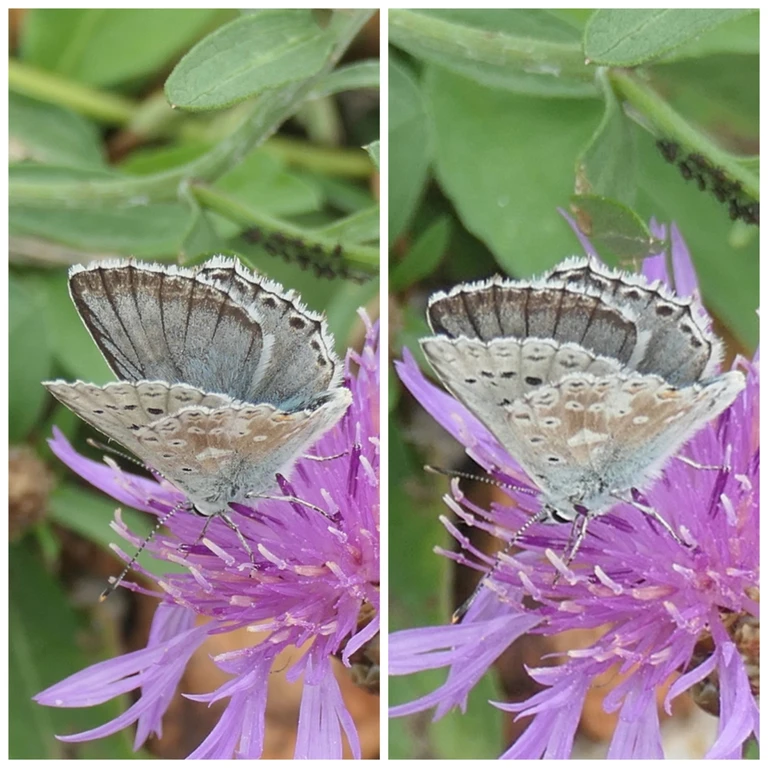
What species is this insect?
Lysandra coridon
